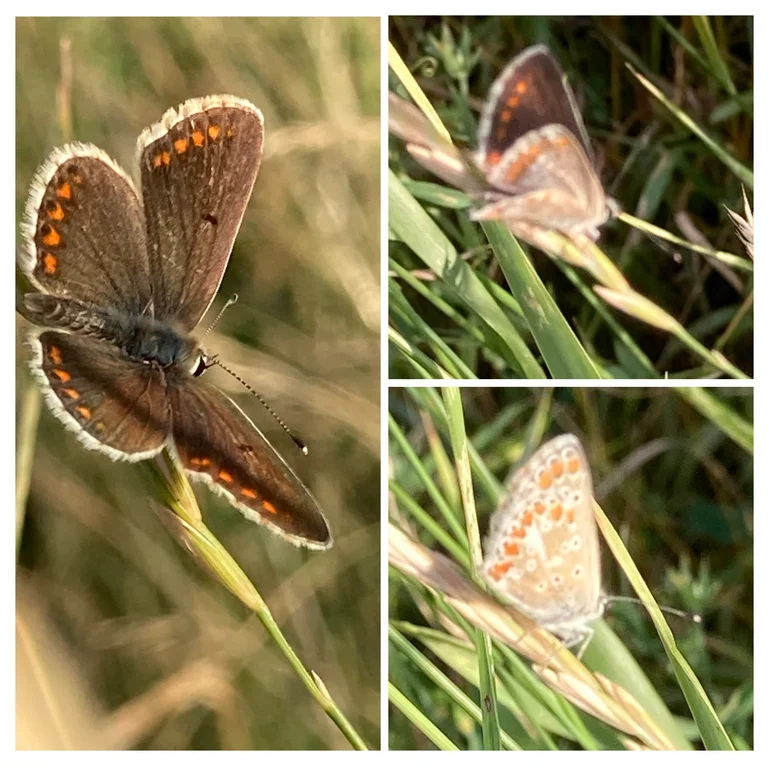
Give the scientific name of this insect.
Aricia agestis/artaxerxes
